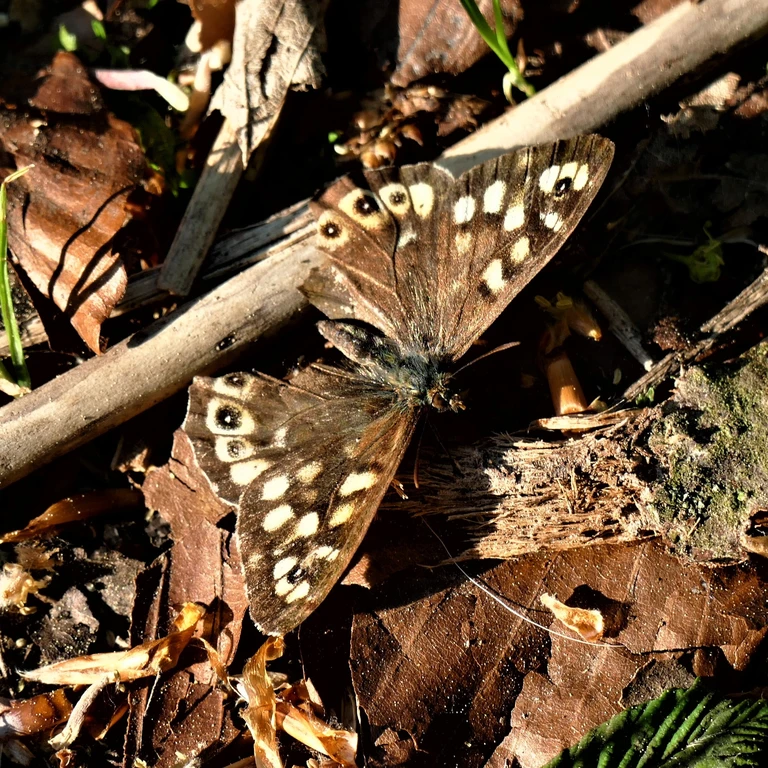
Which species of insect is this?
Pararge aegeria
